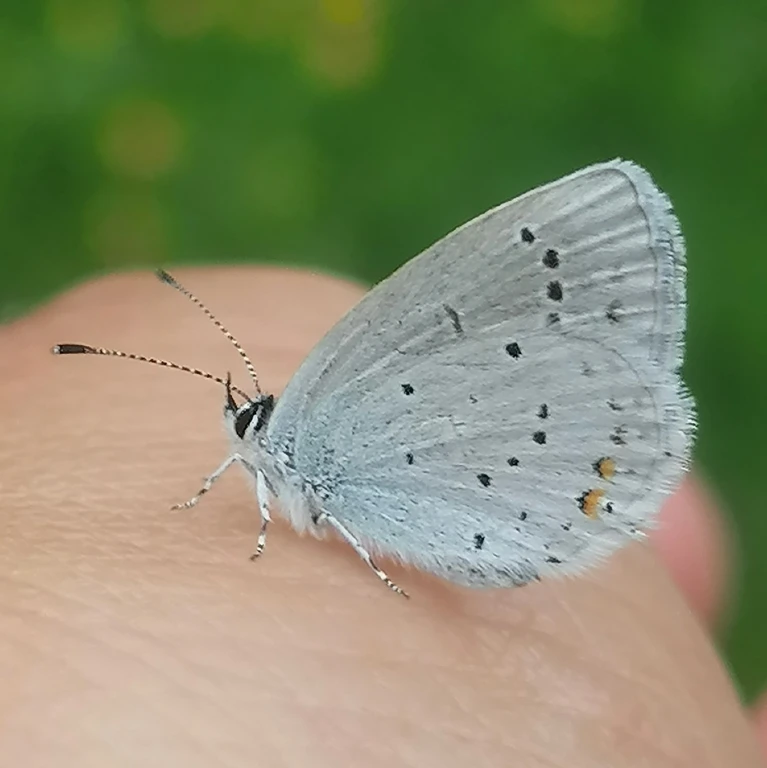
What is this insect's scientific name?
Cupido argiades (also Elkalyce argiades)
